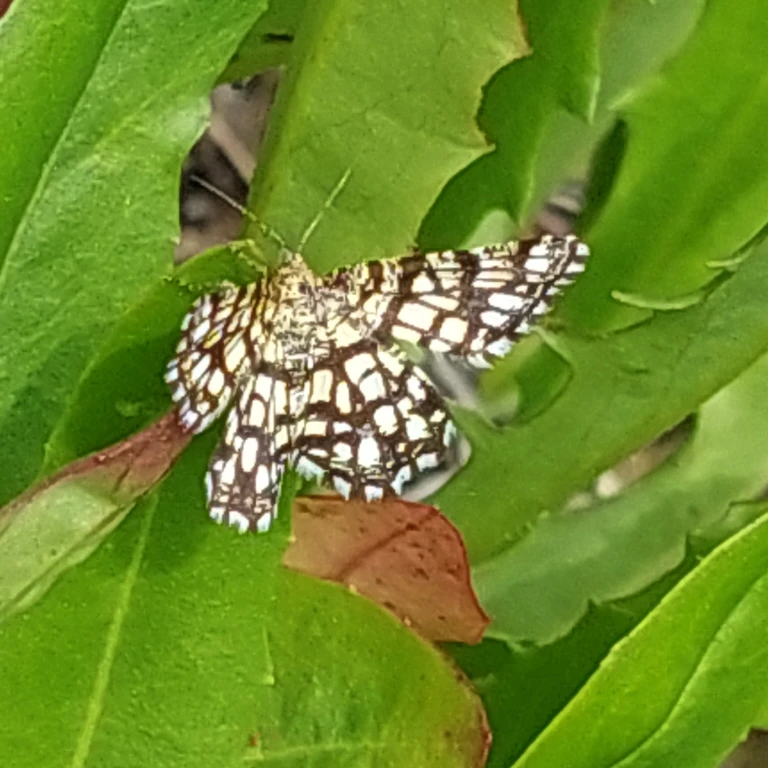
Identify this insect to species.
Chiasmia clathrata
